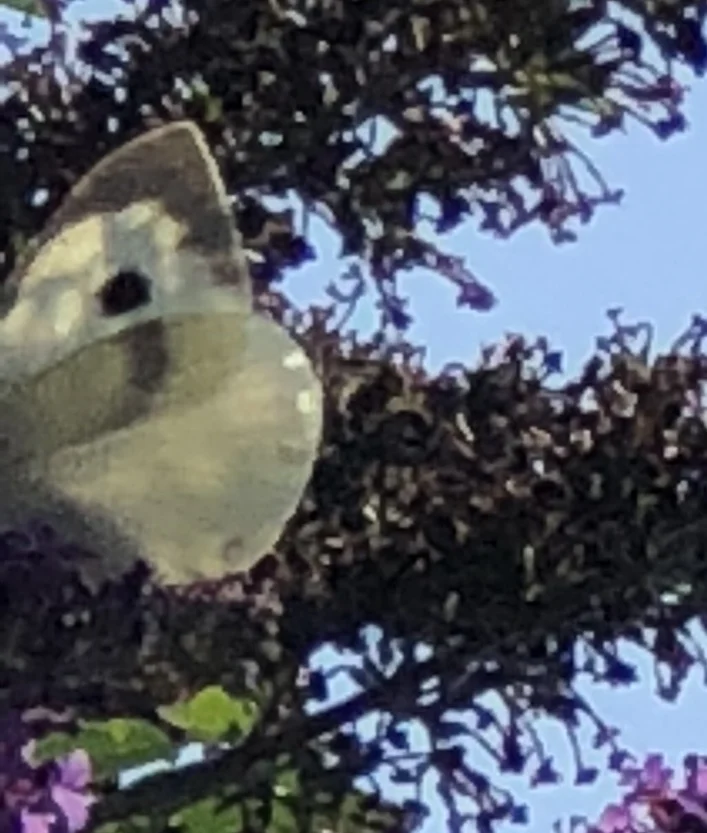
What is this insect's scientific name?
Pieris brassicae
